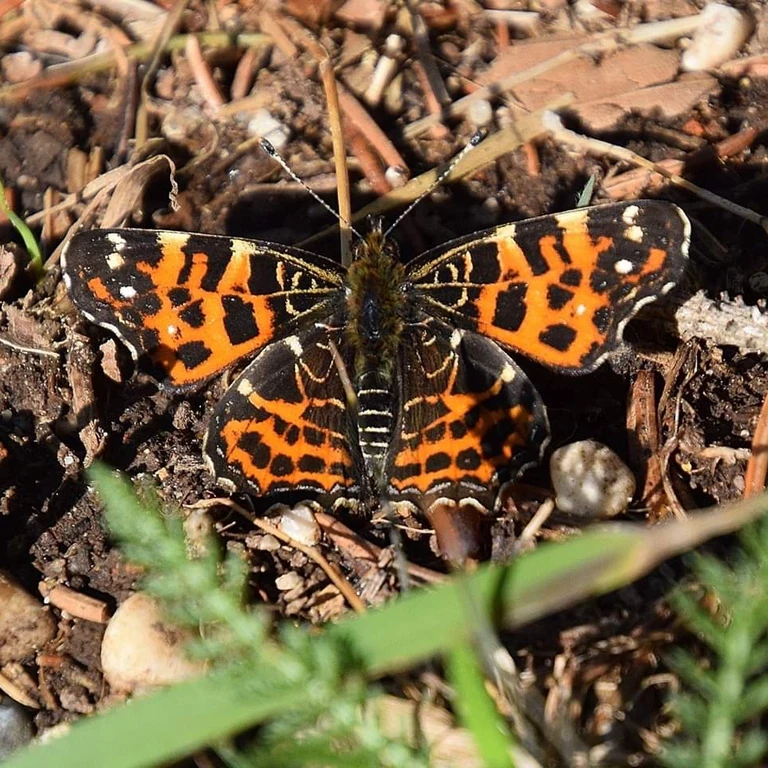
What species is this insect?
Araschnia levana
